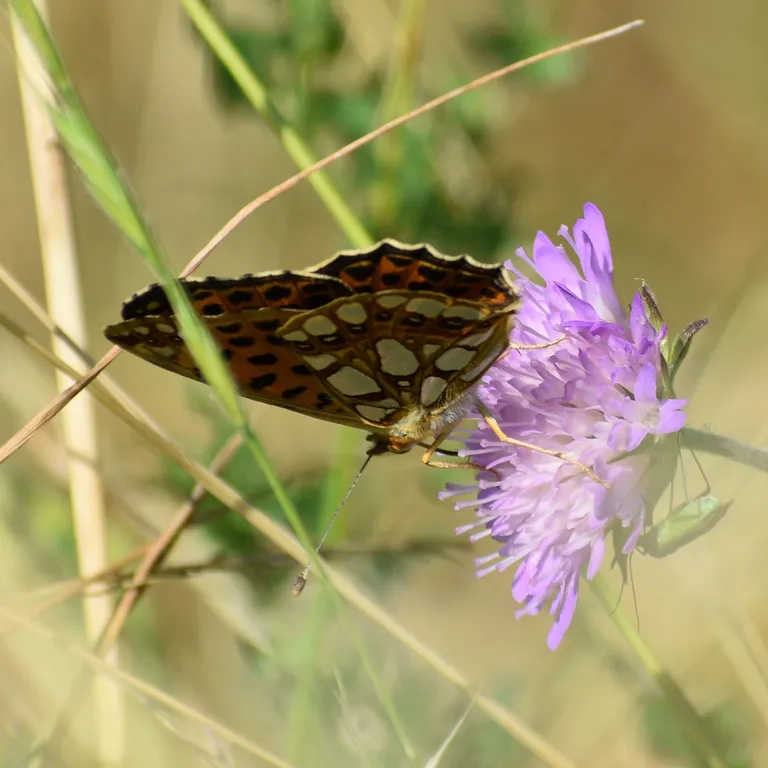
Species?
Issoria lathonia
